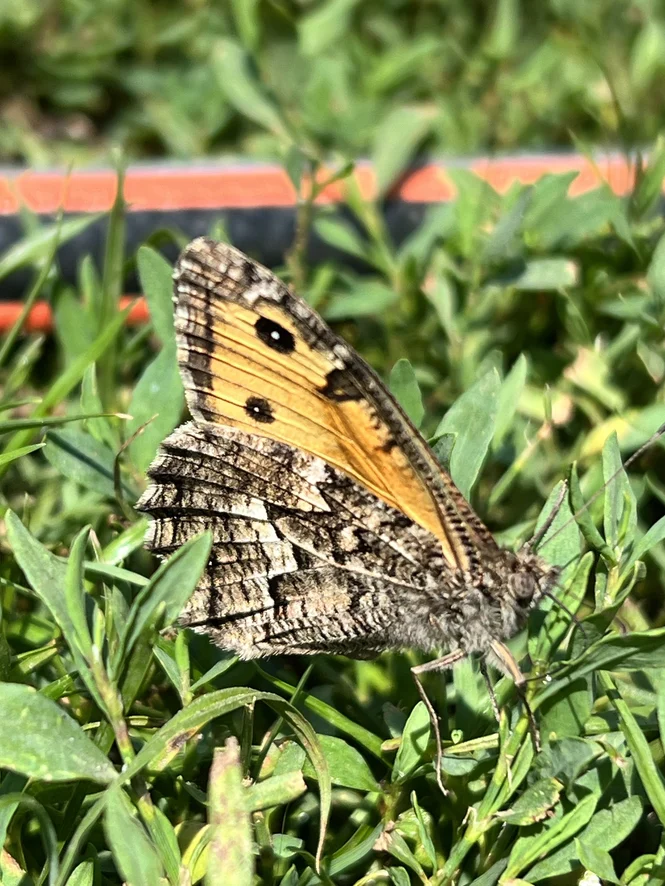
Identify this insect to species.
Hipparchia semele
